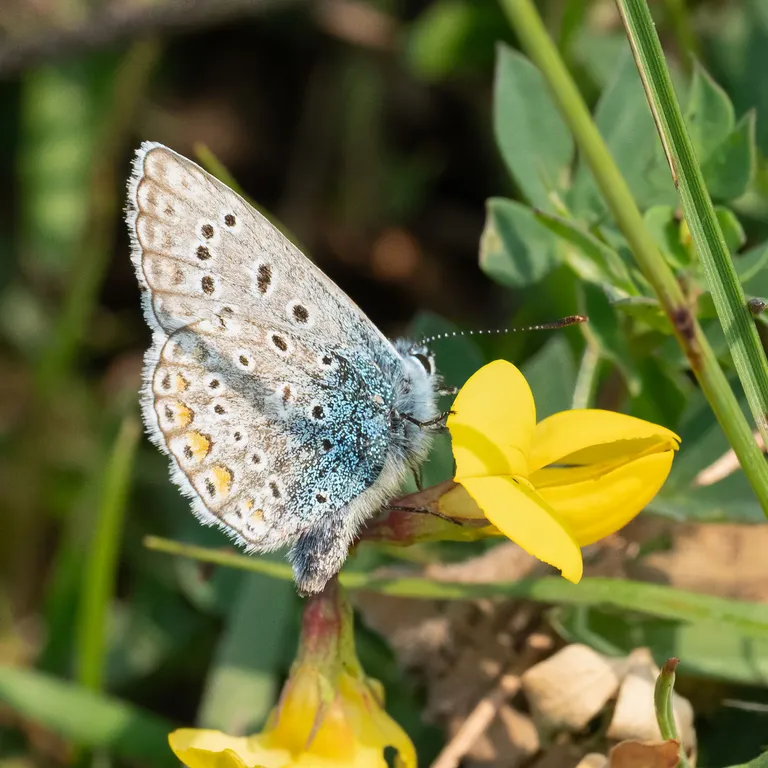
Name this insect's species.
Polyommatus icarus
